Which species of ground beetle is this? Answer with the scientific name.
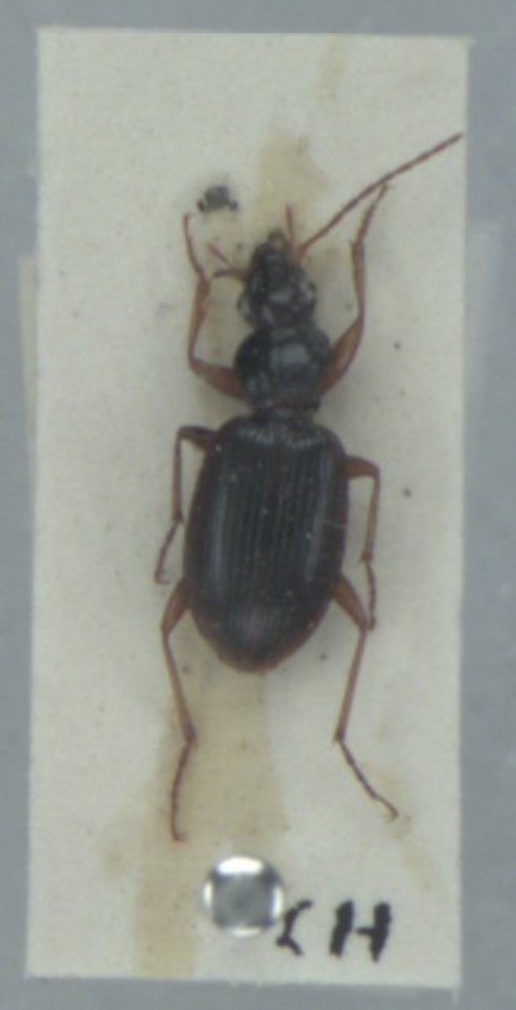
Paranchus albipes
